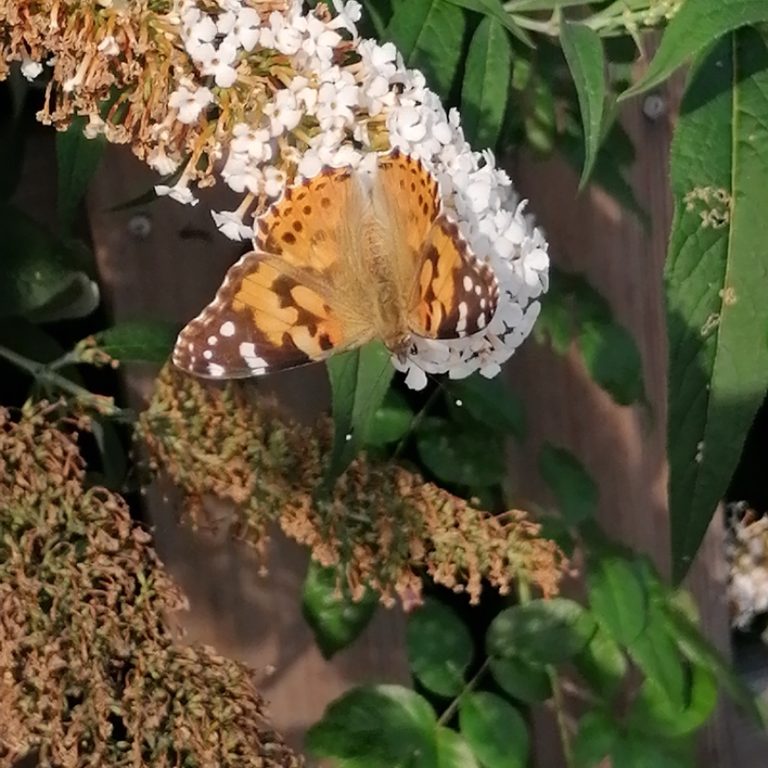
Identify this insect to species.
Vanessa cardui
